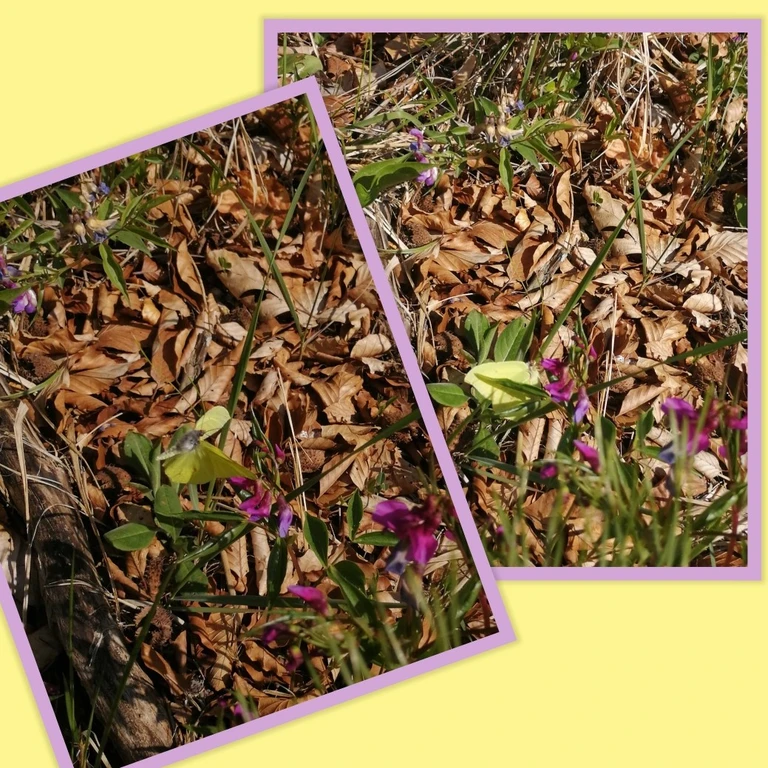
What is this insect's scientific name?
Gonepteryx rhamni
